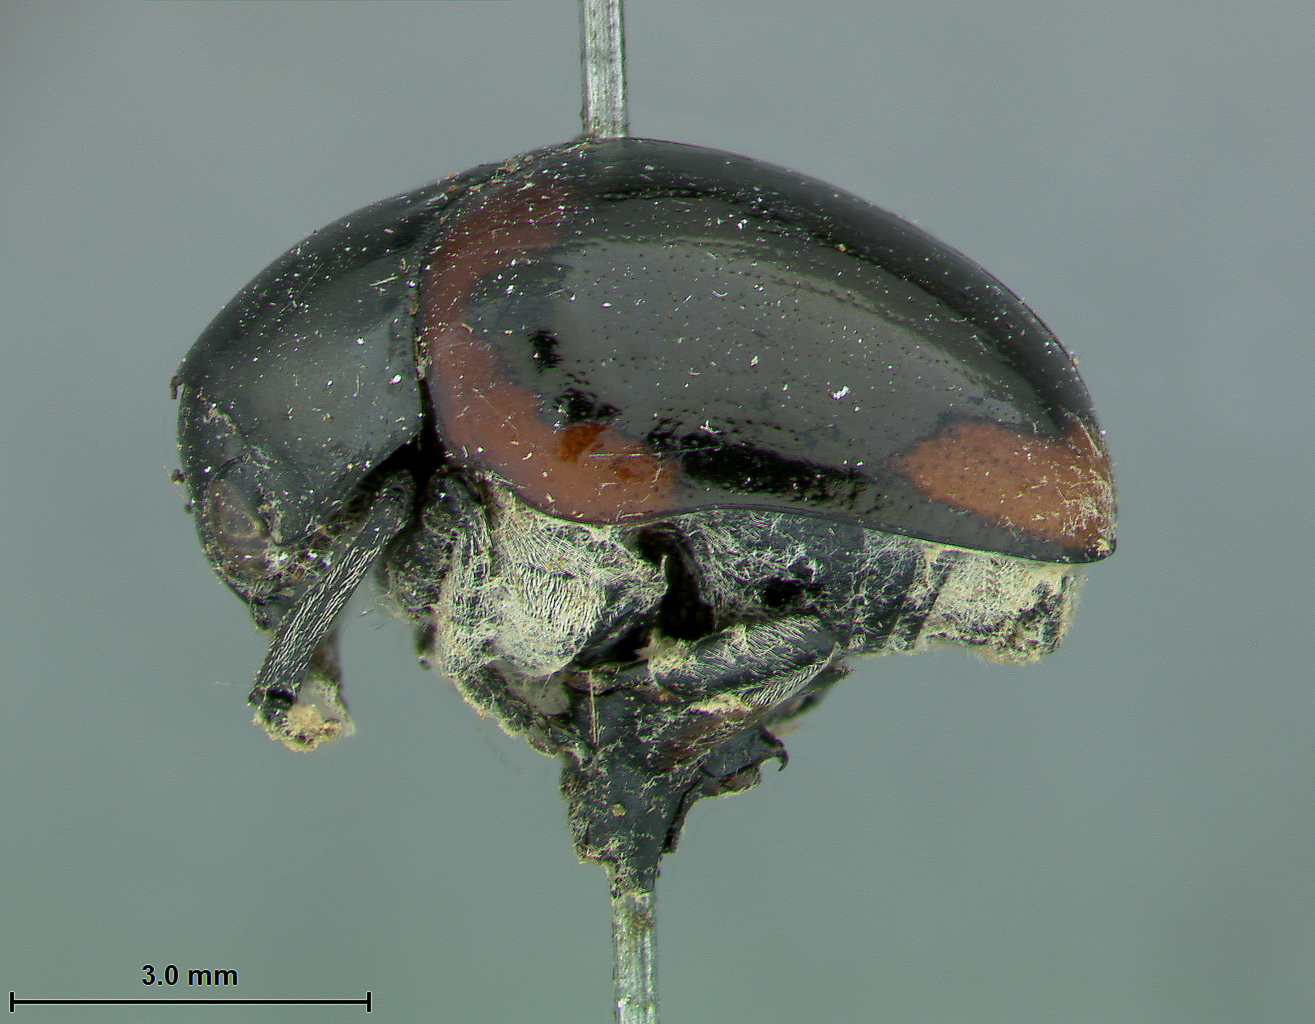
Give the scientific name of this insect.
Urodera inflata
